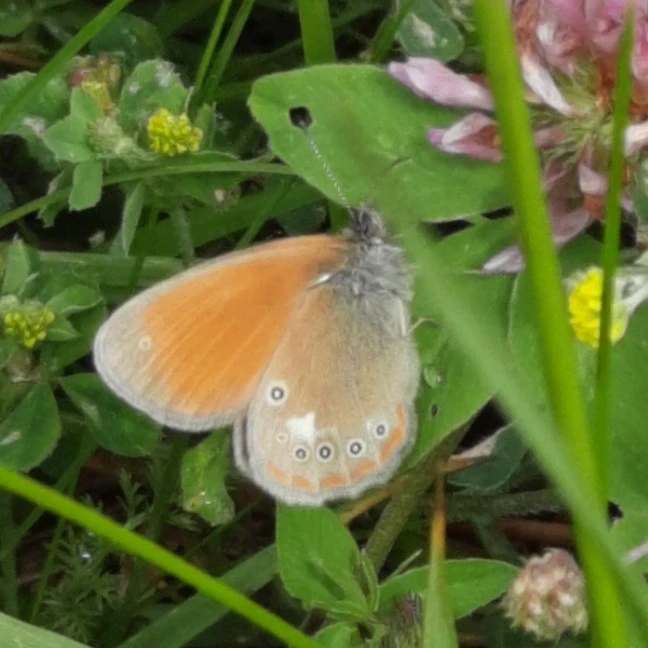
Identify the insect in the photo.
Coenonympha glycerion (also Coenonympha iphis)
